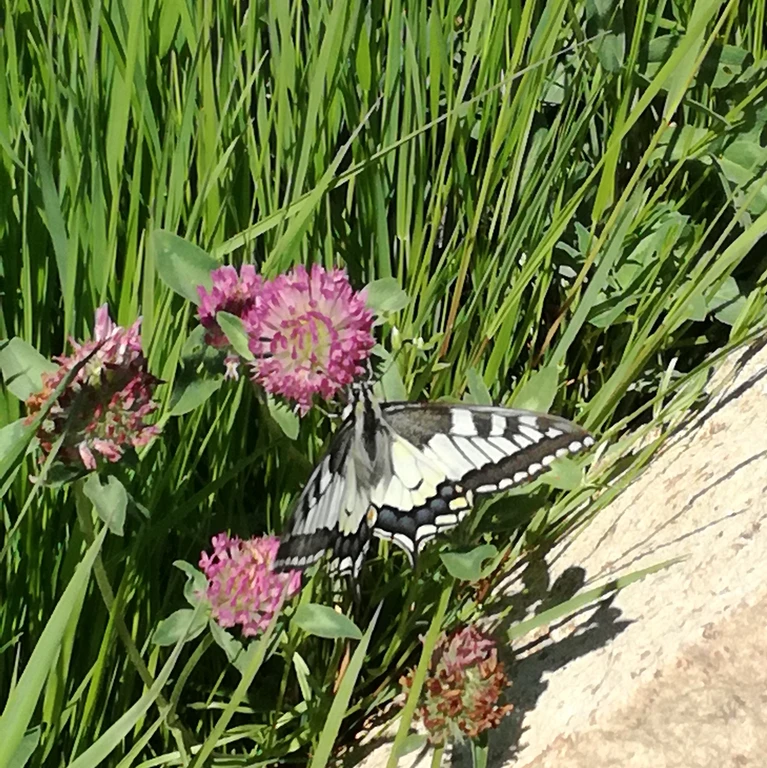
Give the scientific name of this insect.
Papilio machaon
